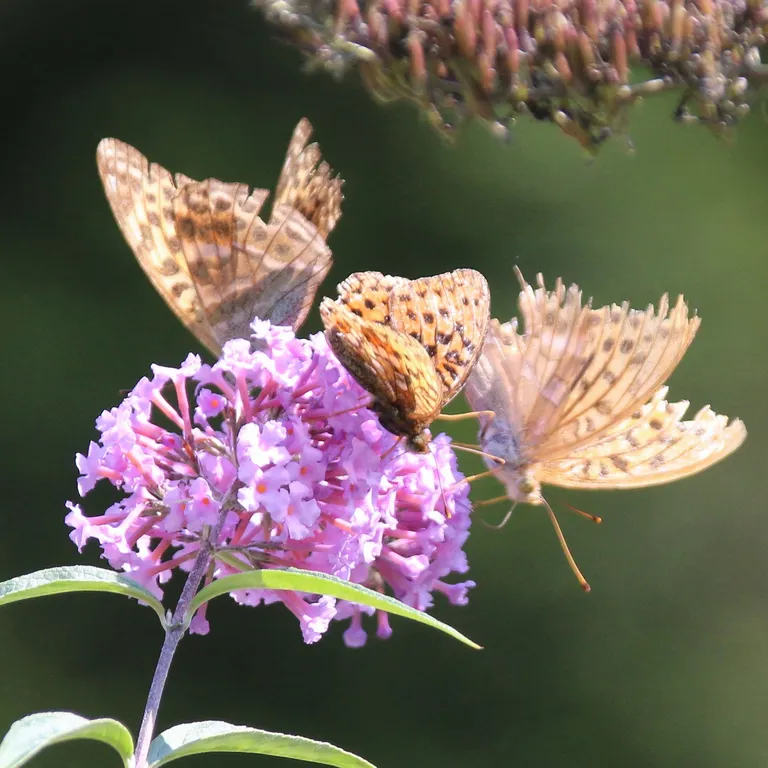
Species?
Argynnis paphia
